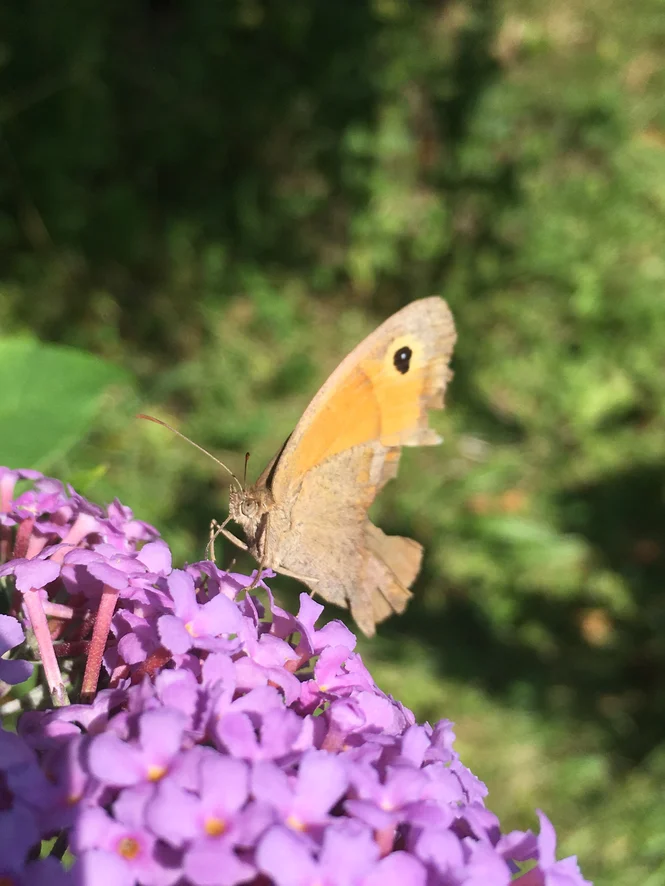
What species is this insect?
Maniola jurtina
